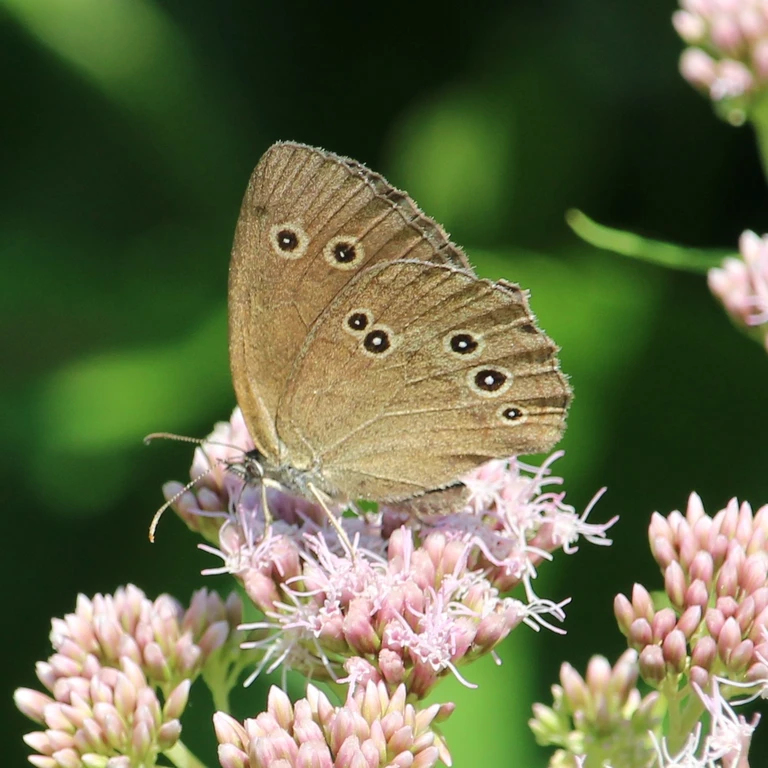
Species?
Aphantopus hyperantus
